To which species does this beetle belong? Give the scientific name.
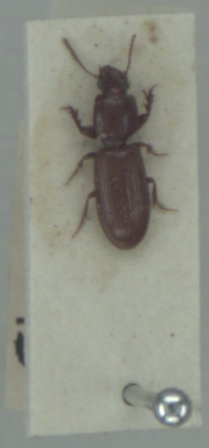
Clivina fossor
